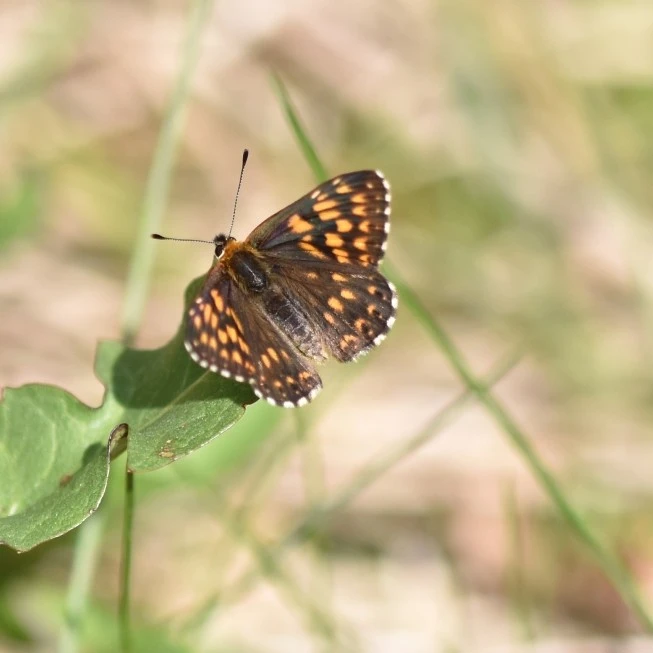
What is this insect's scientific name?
Hamearis lucina
